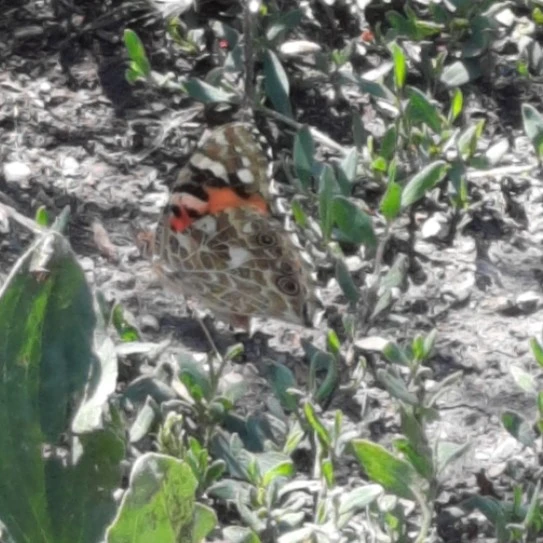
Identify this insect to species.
Vanessa cardui
